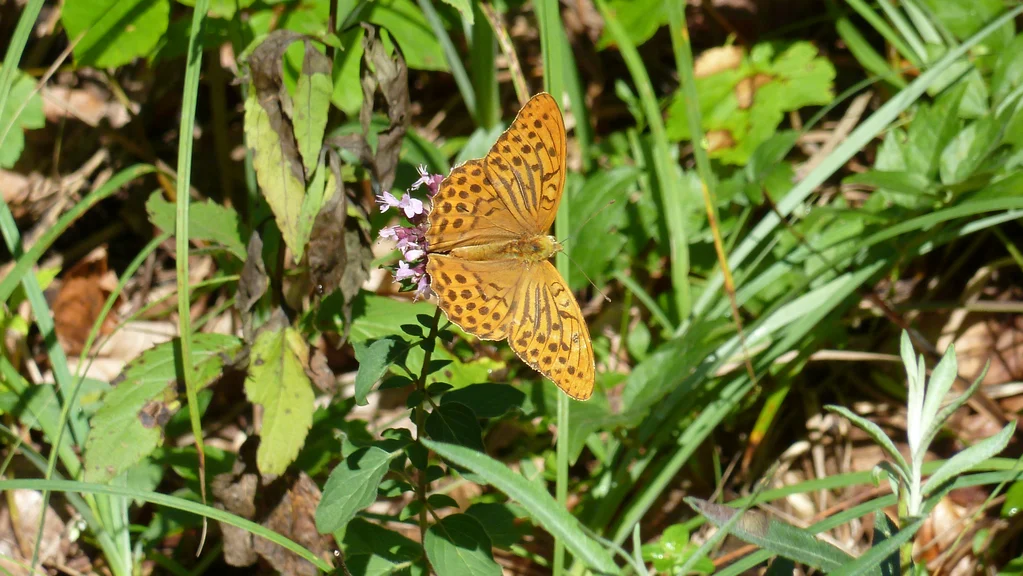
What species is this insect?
Argynnis paphia
